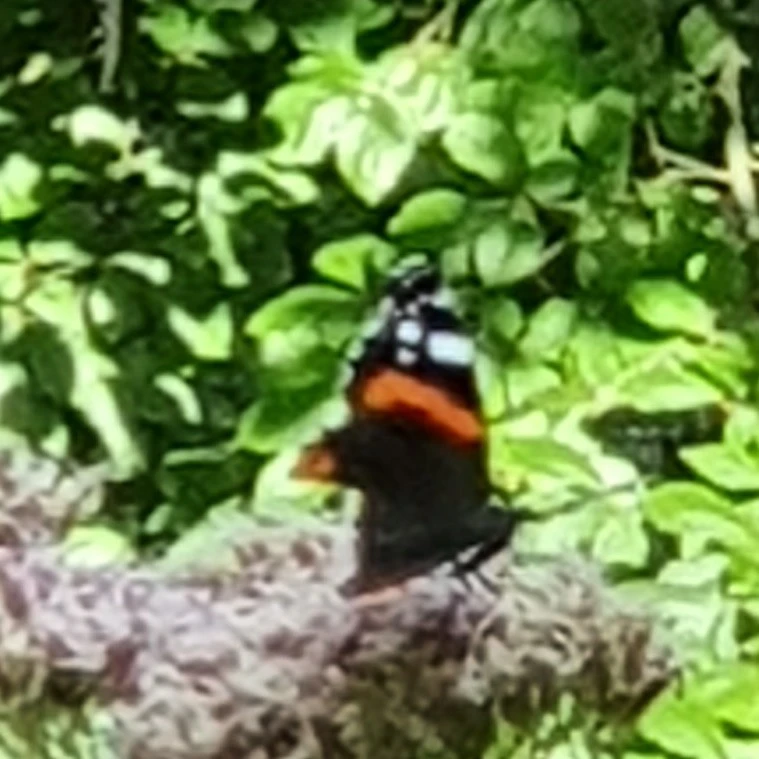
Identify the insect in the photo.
Vanessa atalanta
